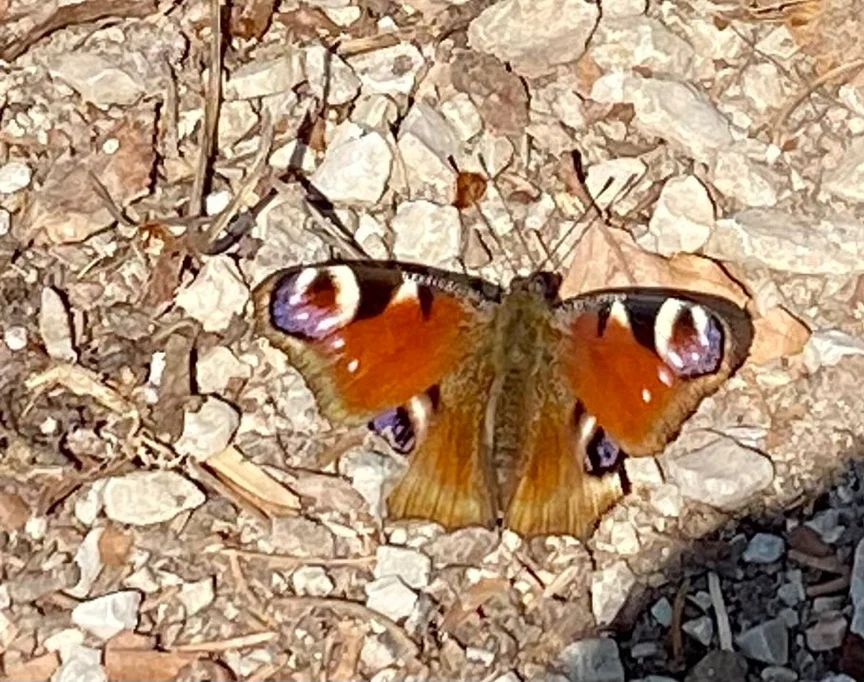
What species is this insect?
Aglais io
